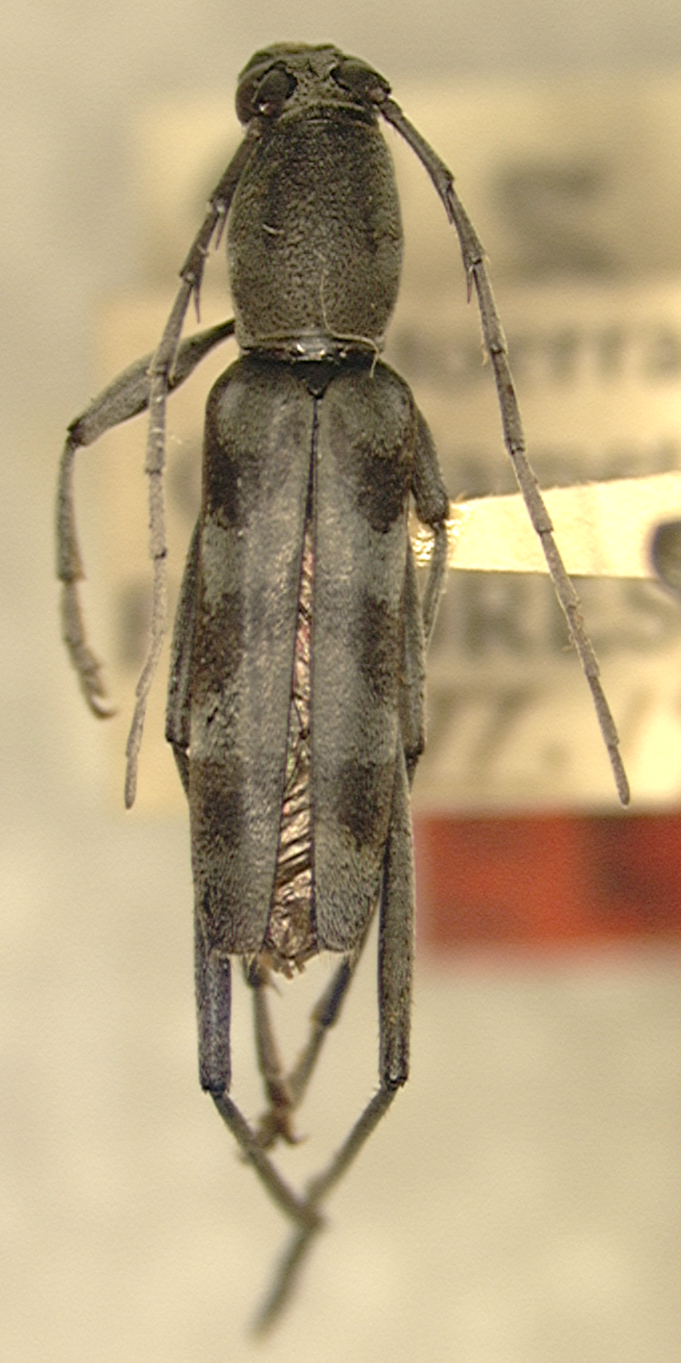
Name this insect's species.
Demonax javanicus
